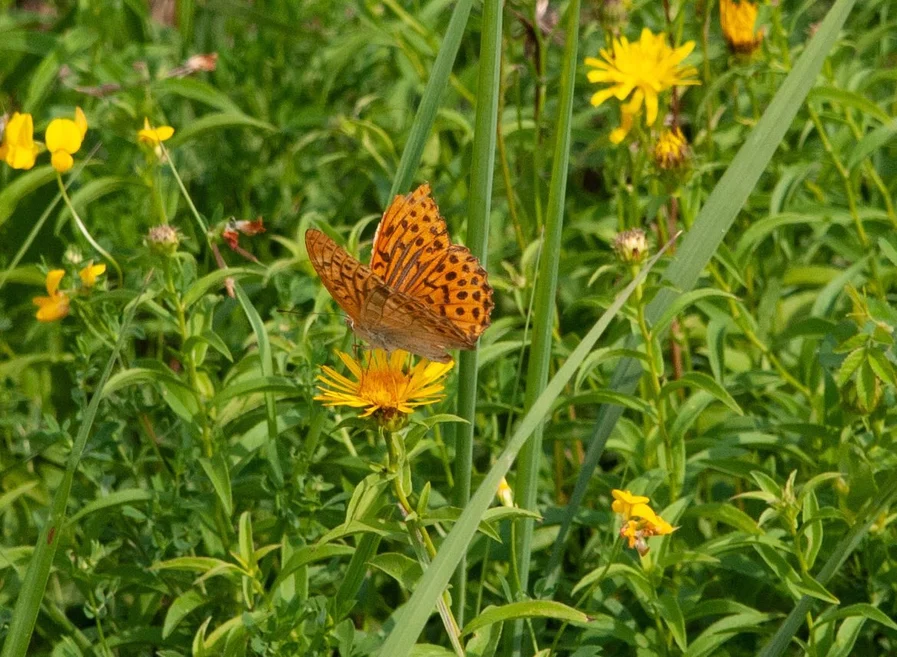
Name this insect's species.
Argynnis paphia
